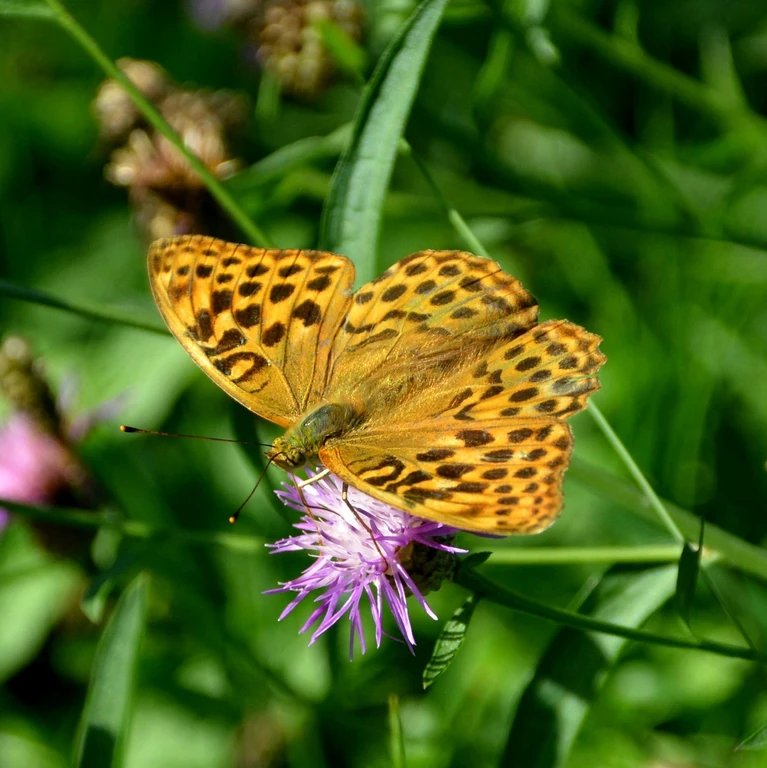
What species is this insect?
Argynnis paphia
